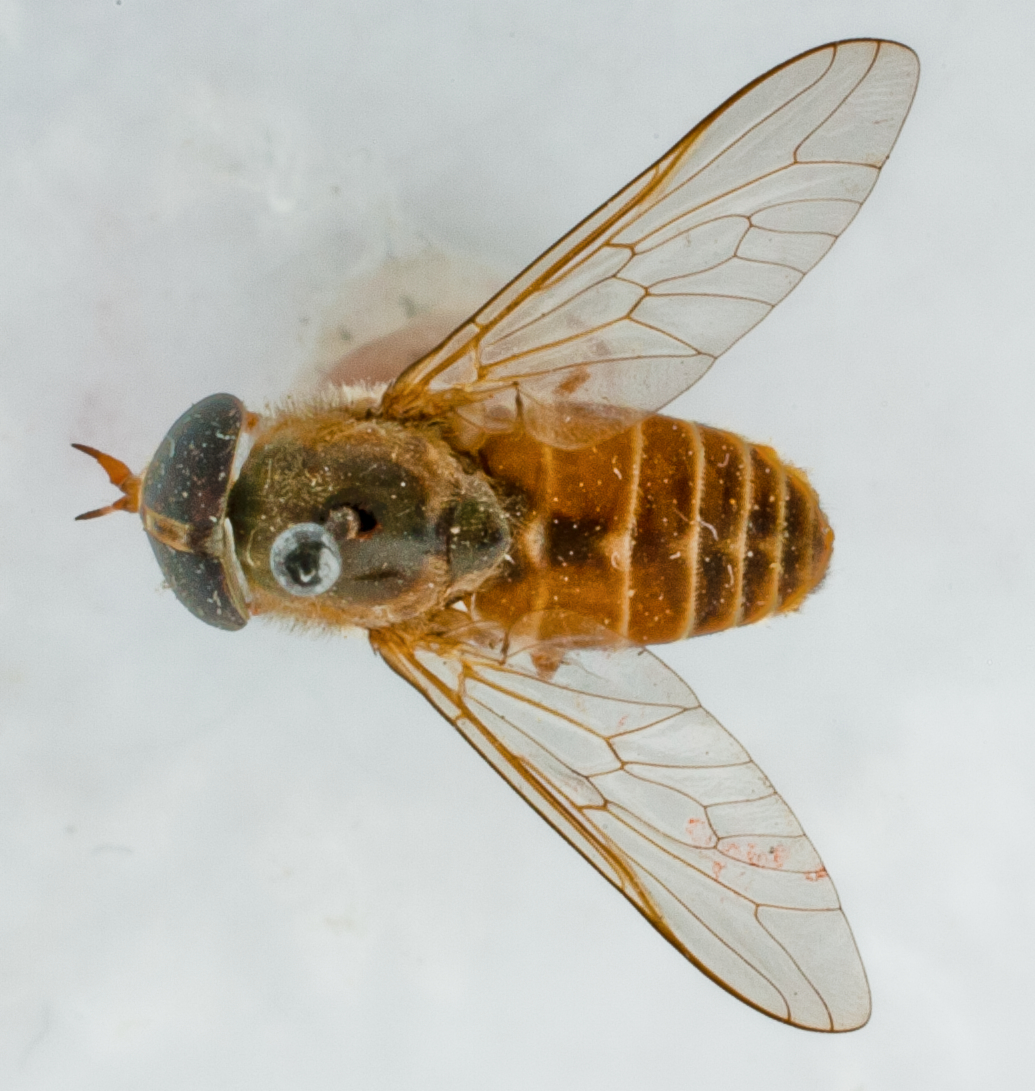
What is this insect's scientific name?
Tabanus sphinx
